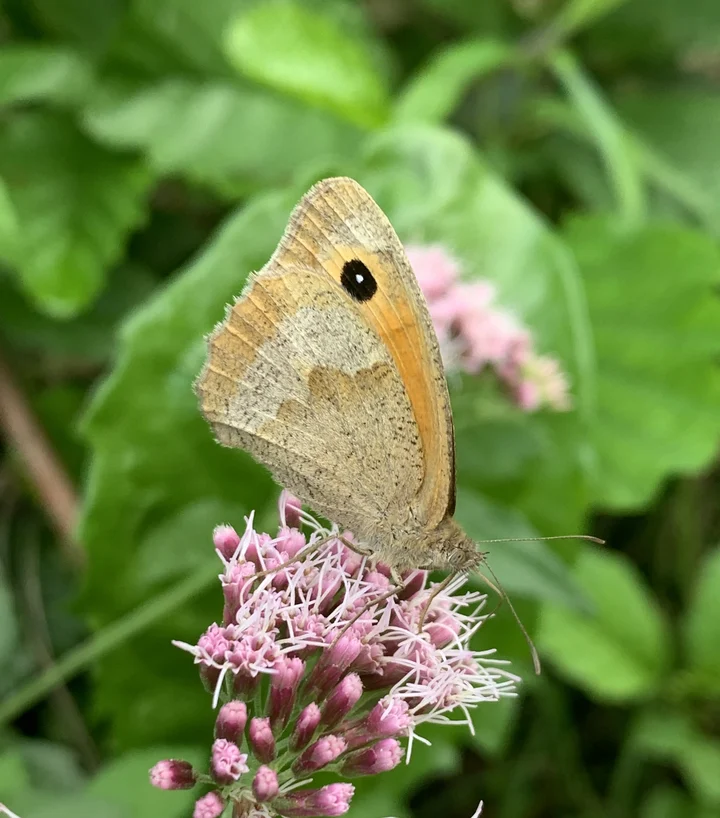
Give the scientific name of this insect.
Maniola jurtina
